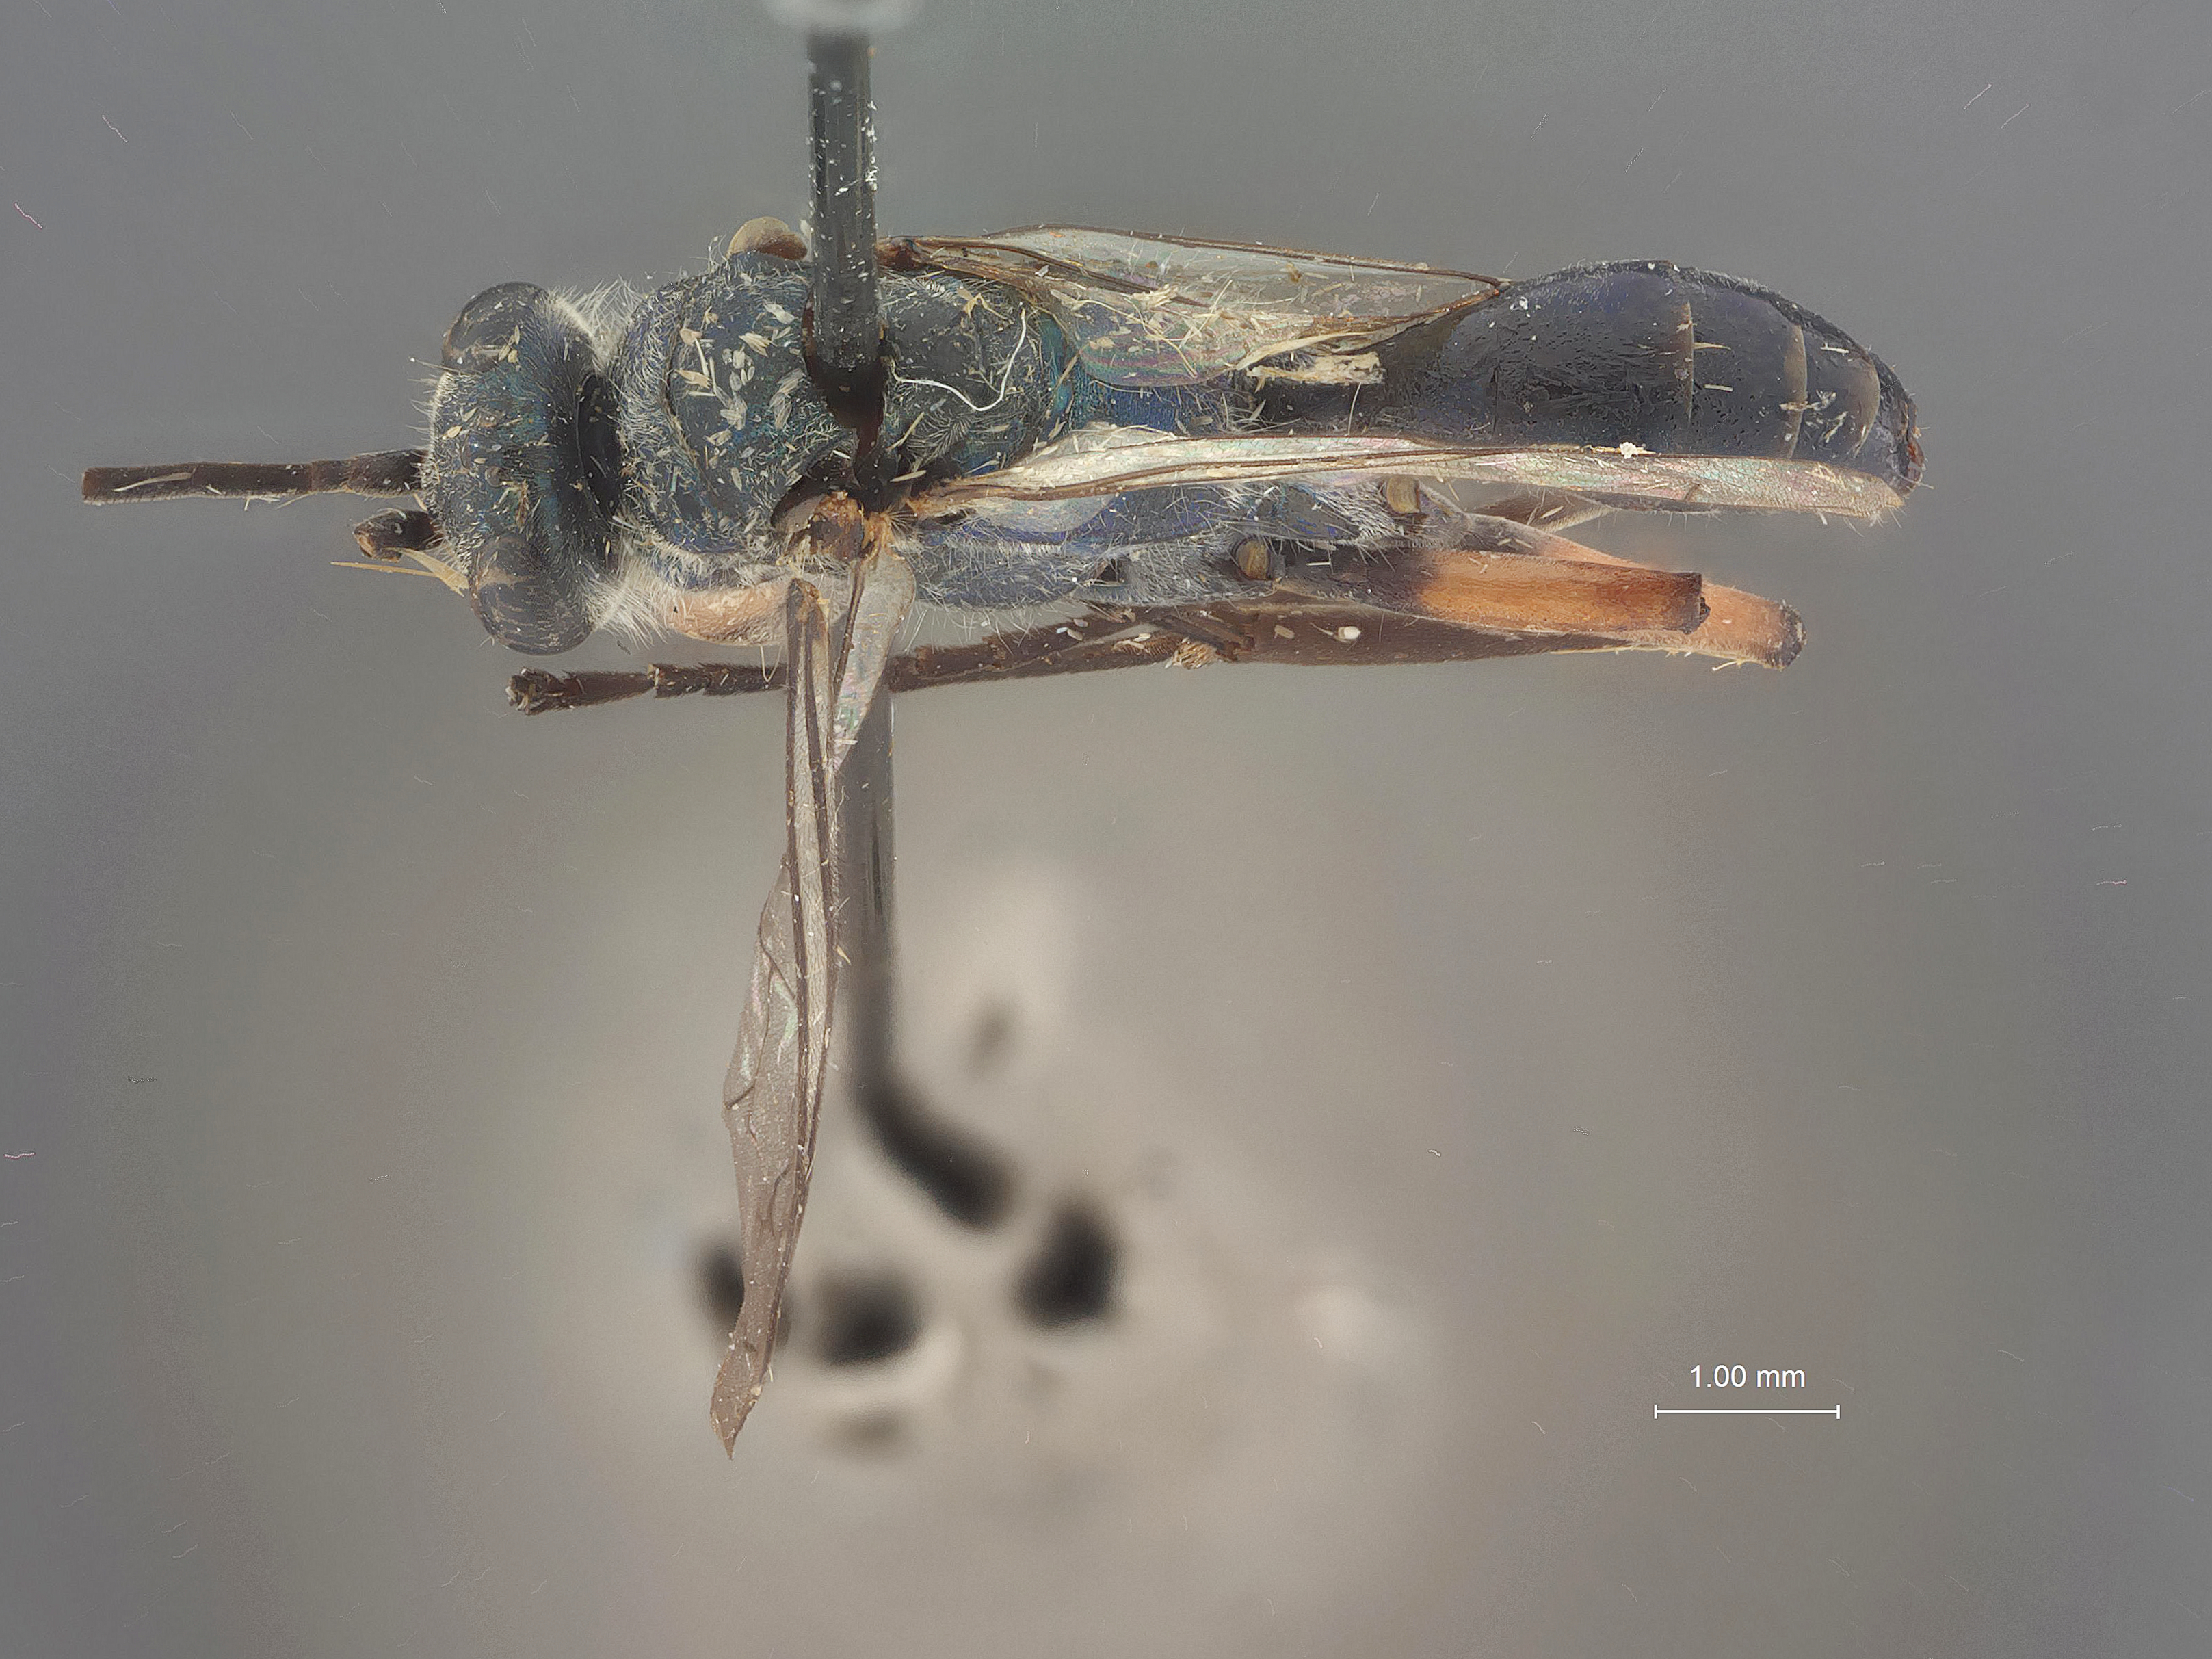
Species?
Auplopus cyaneus
